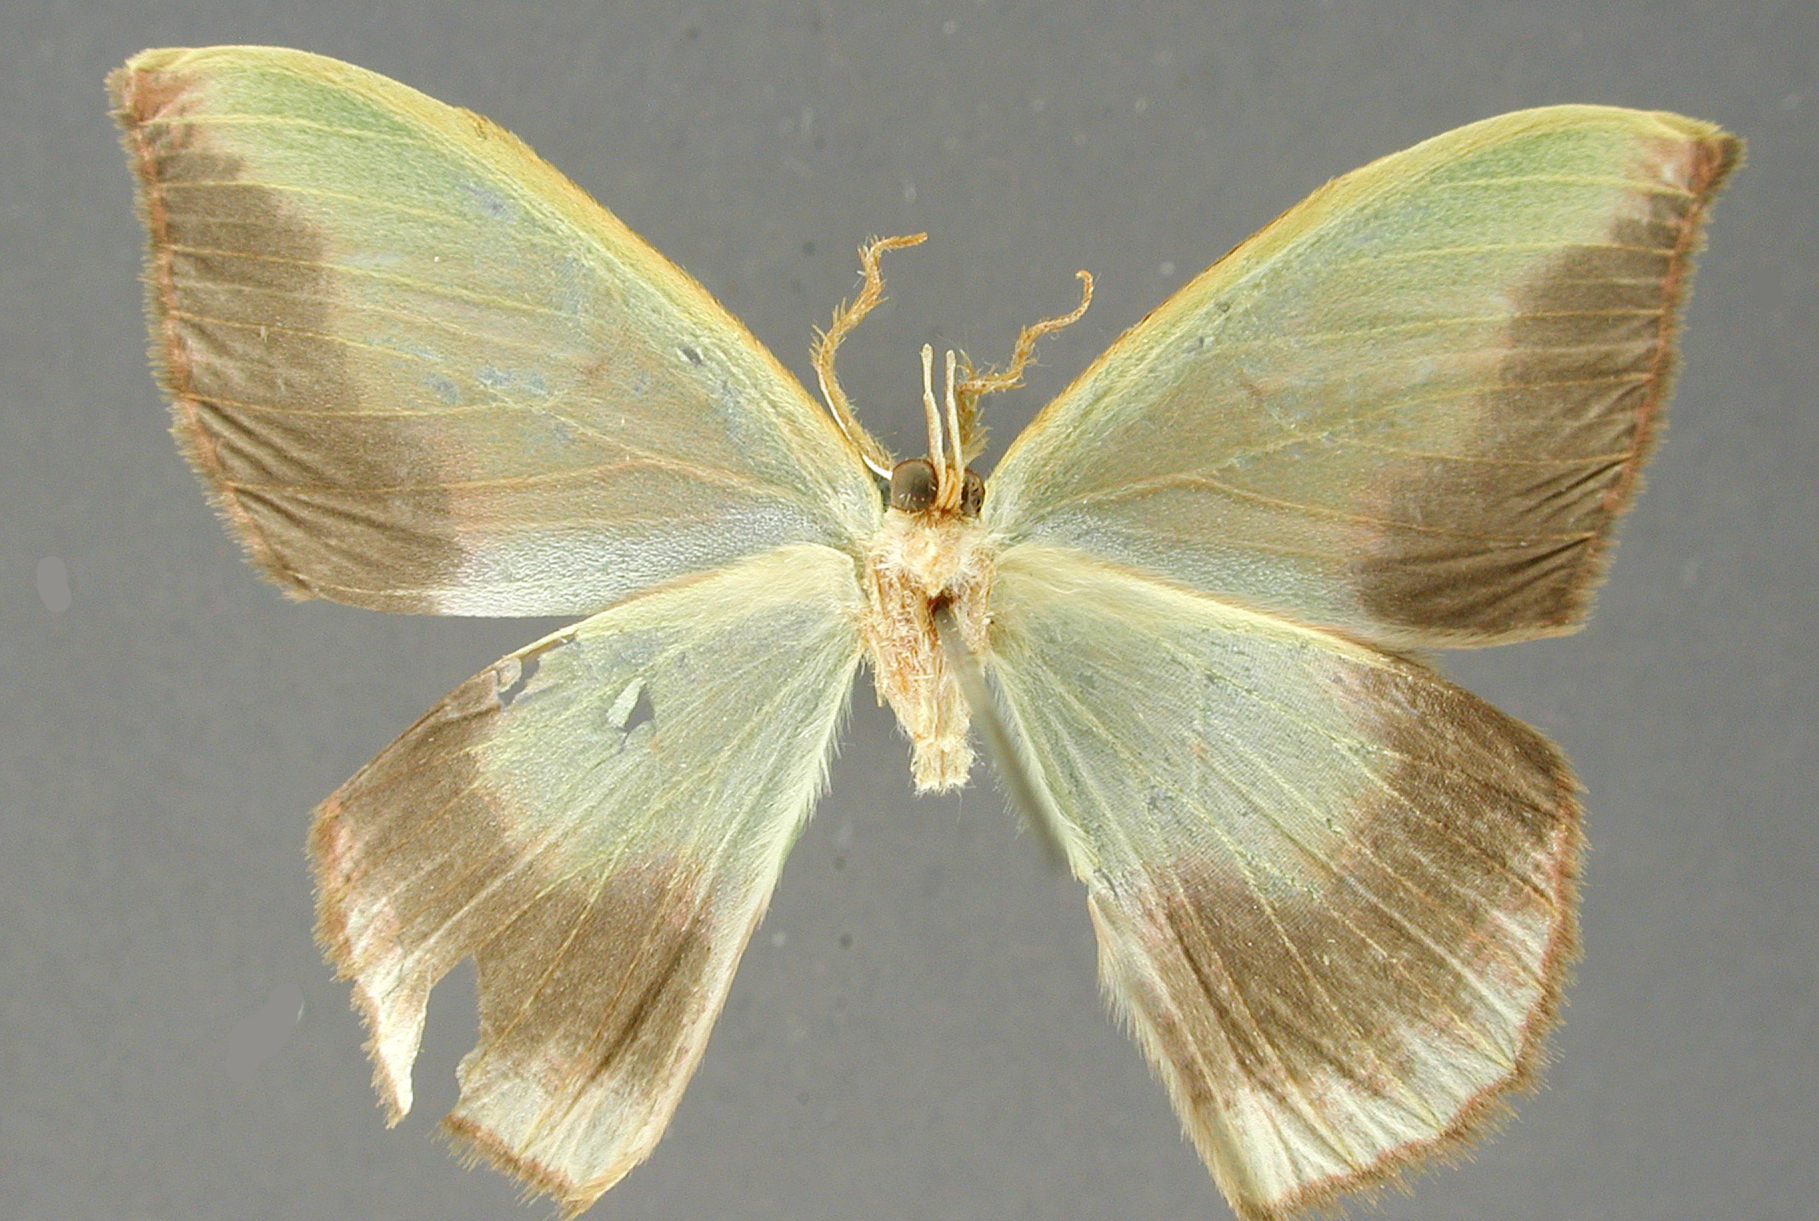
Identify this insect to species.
Racheolopha longipalpis
